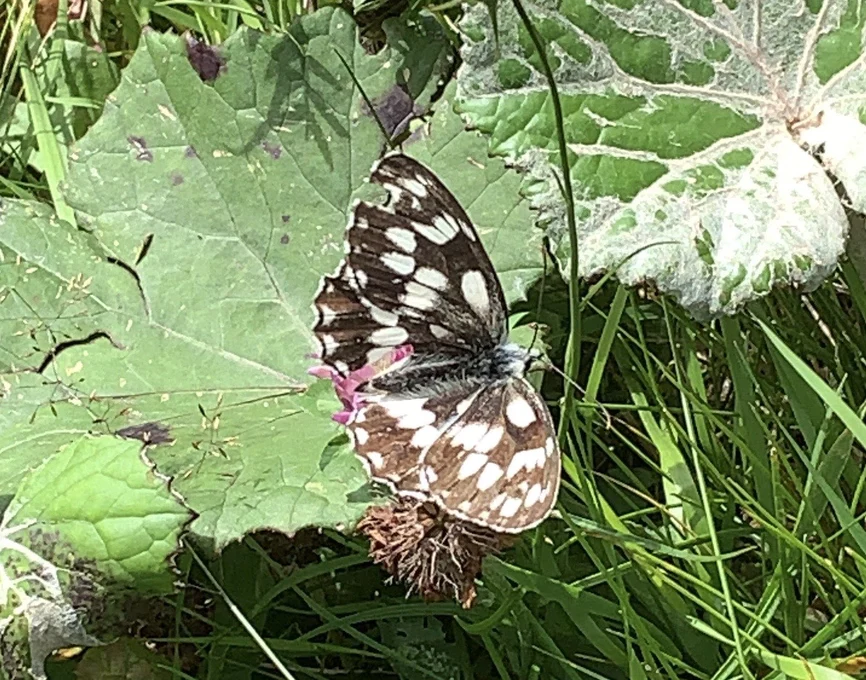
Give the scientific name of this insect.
Melanargia galathea
